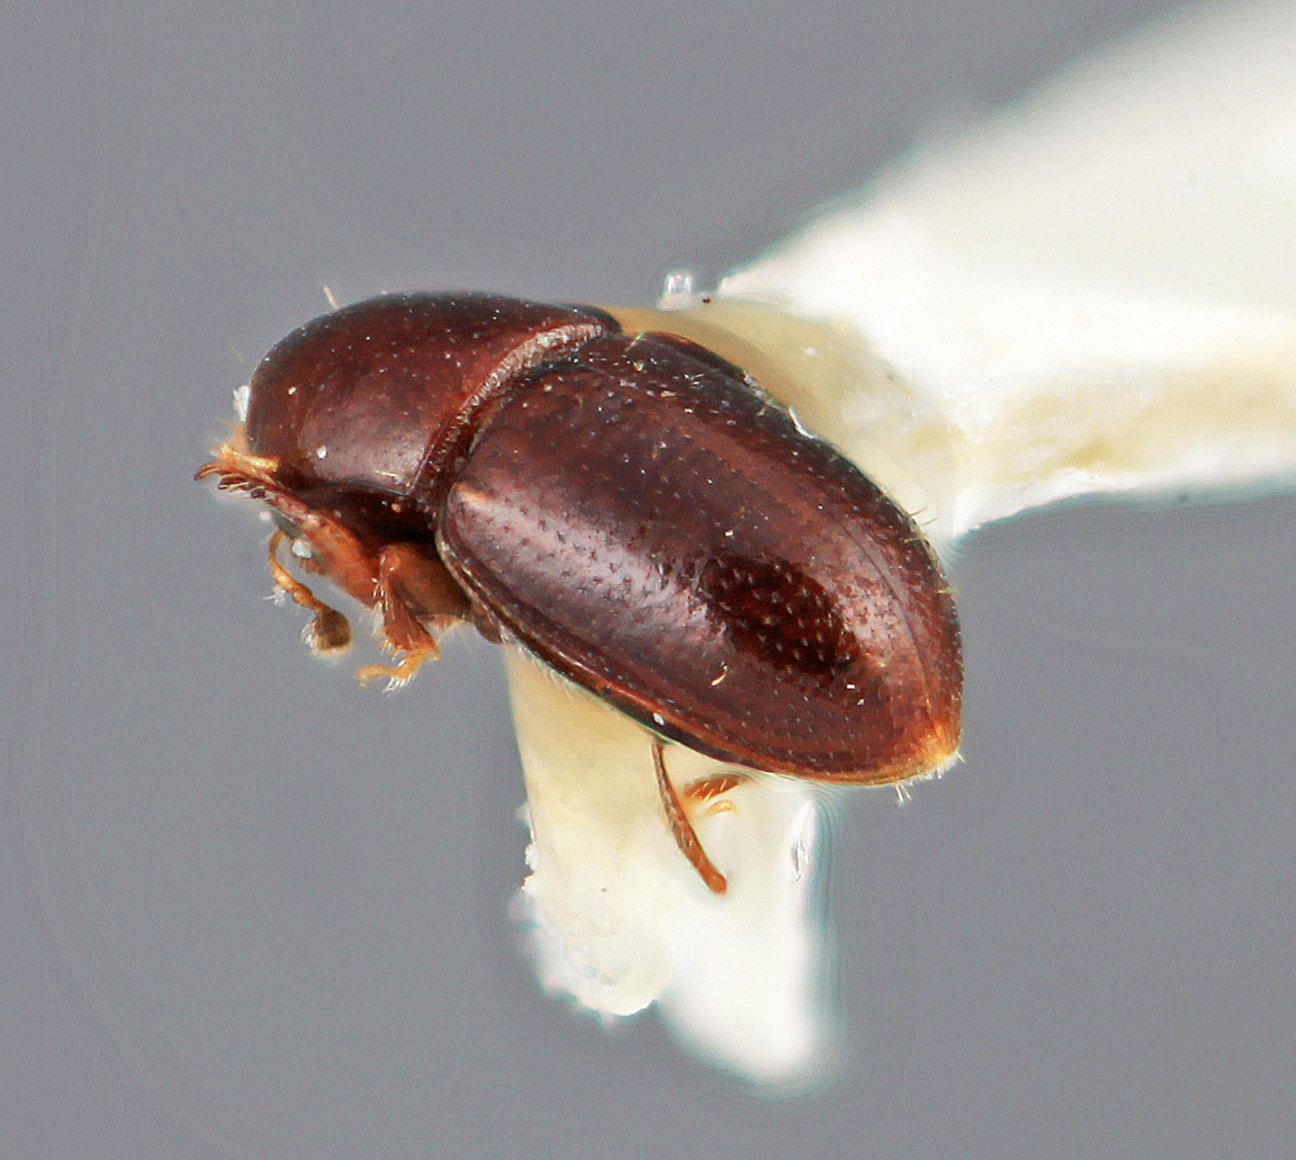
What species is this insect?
Scolytodes acares
